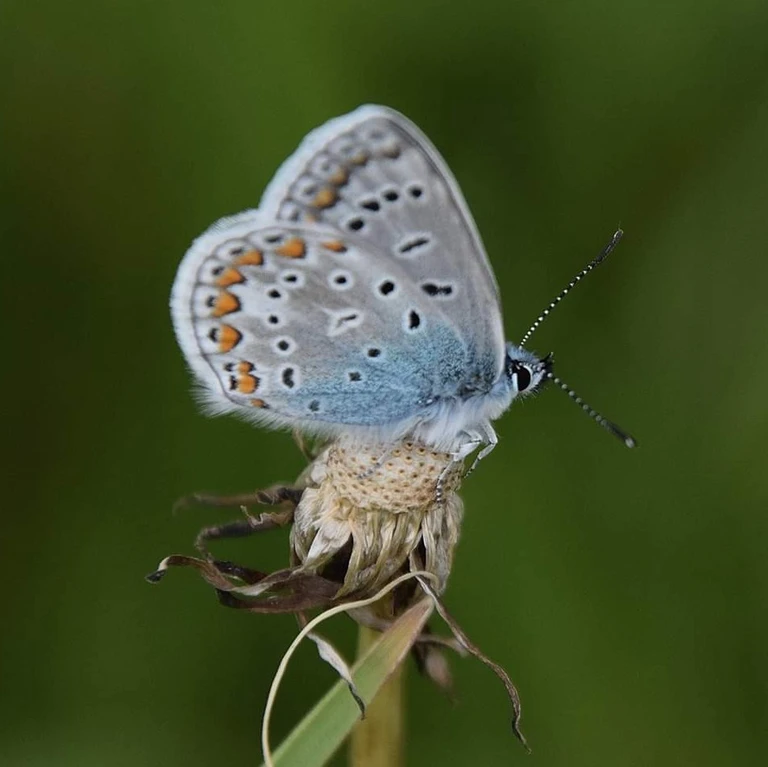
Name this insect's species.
Polyommatus icarus
